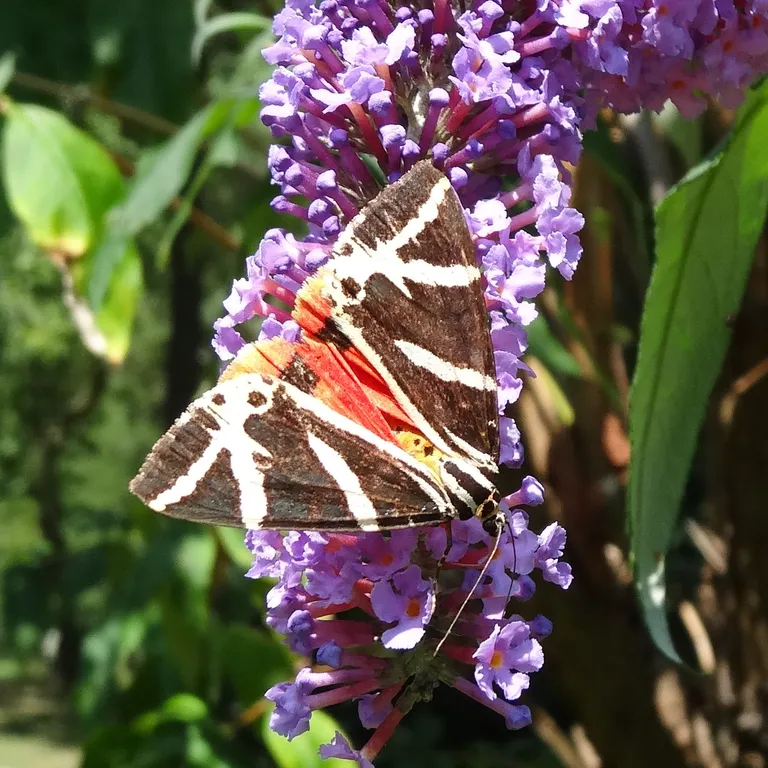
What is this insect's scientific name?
Euplagia quadripunctaria
